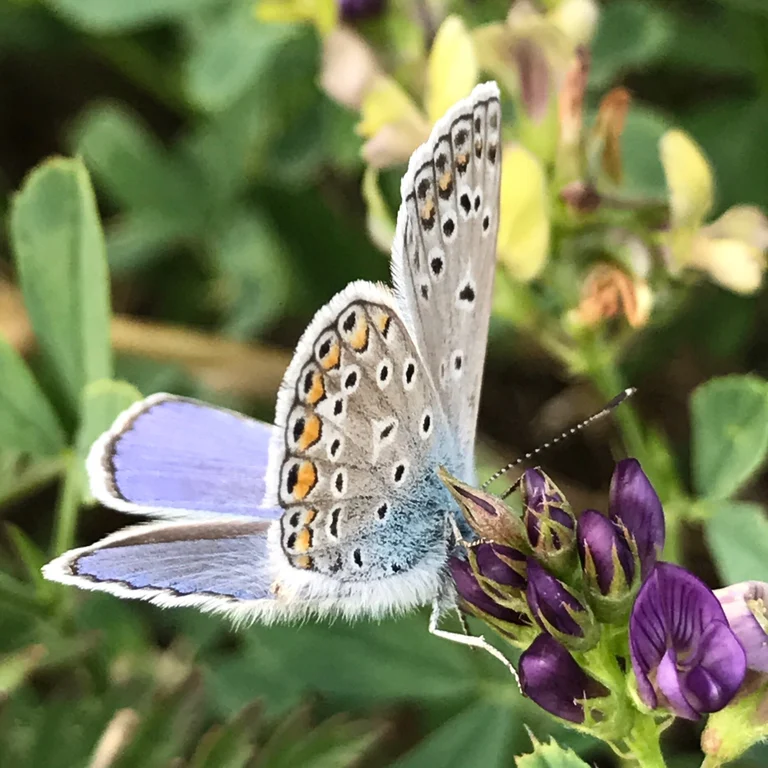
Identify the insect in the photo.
Polyommatus icarus
